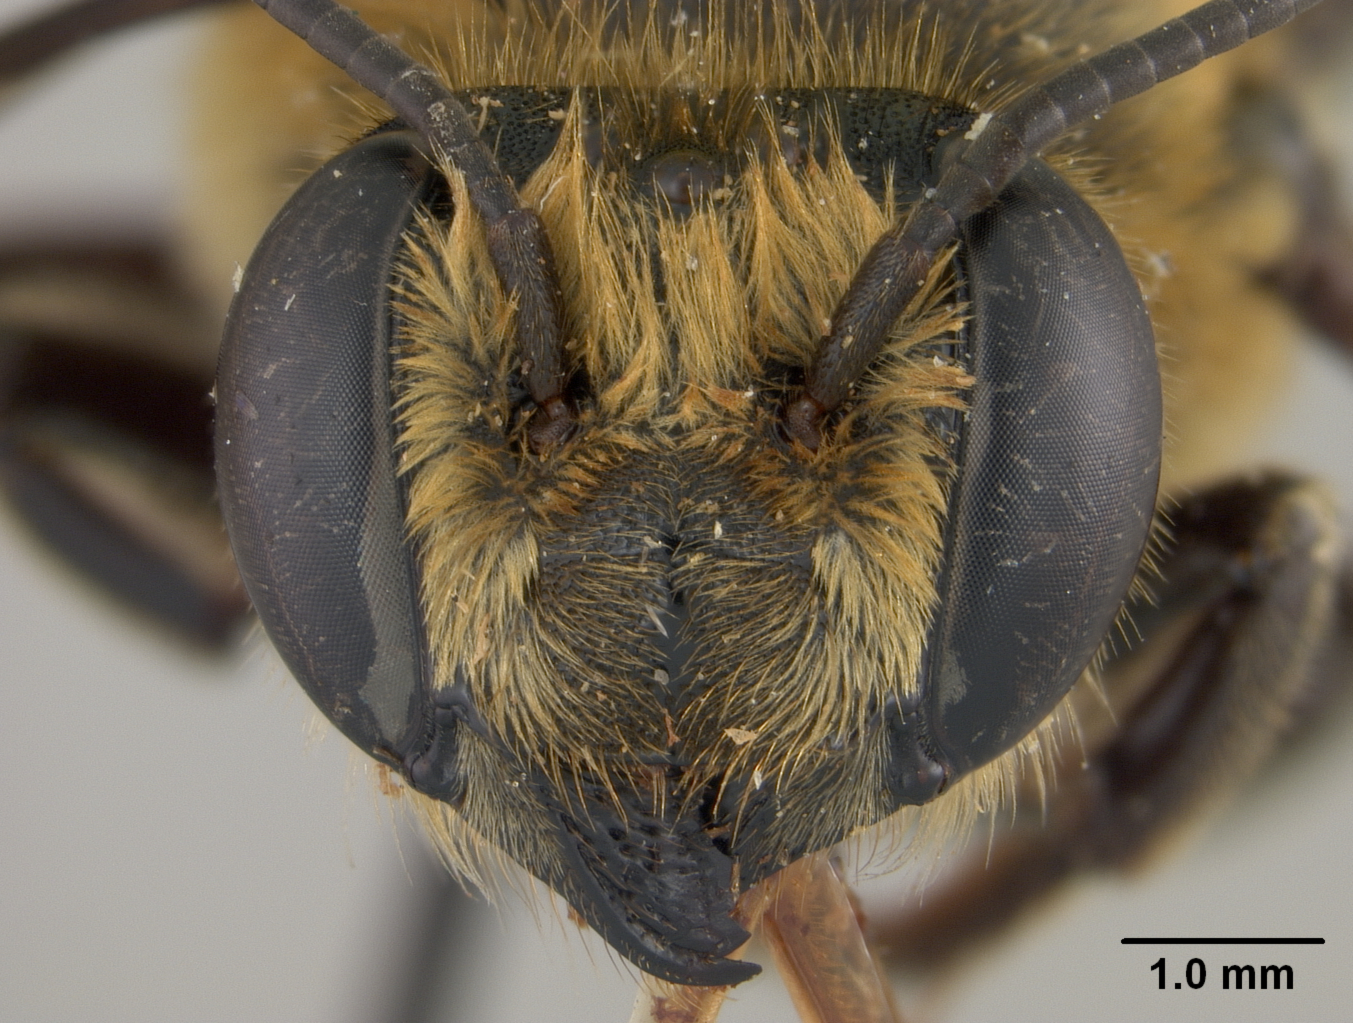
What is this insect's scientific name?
Megachile shortlandi
